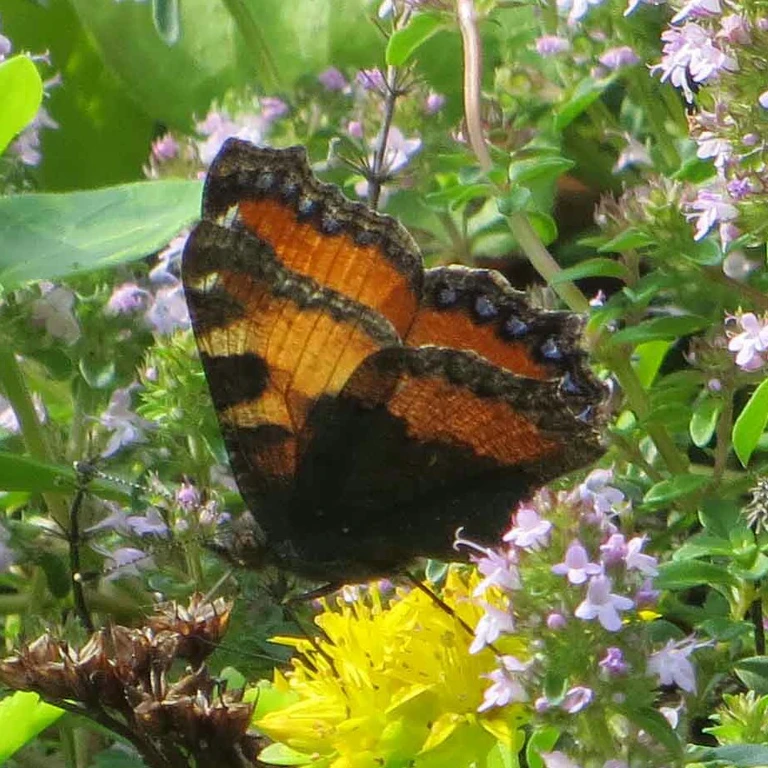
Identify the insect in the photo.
Aglais urticae
